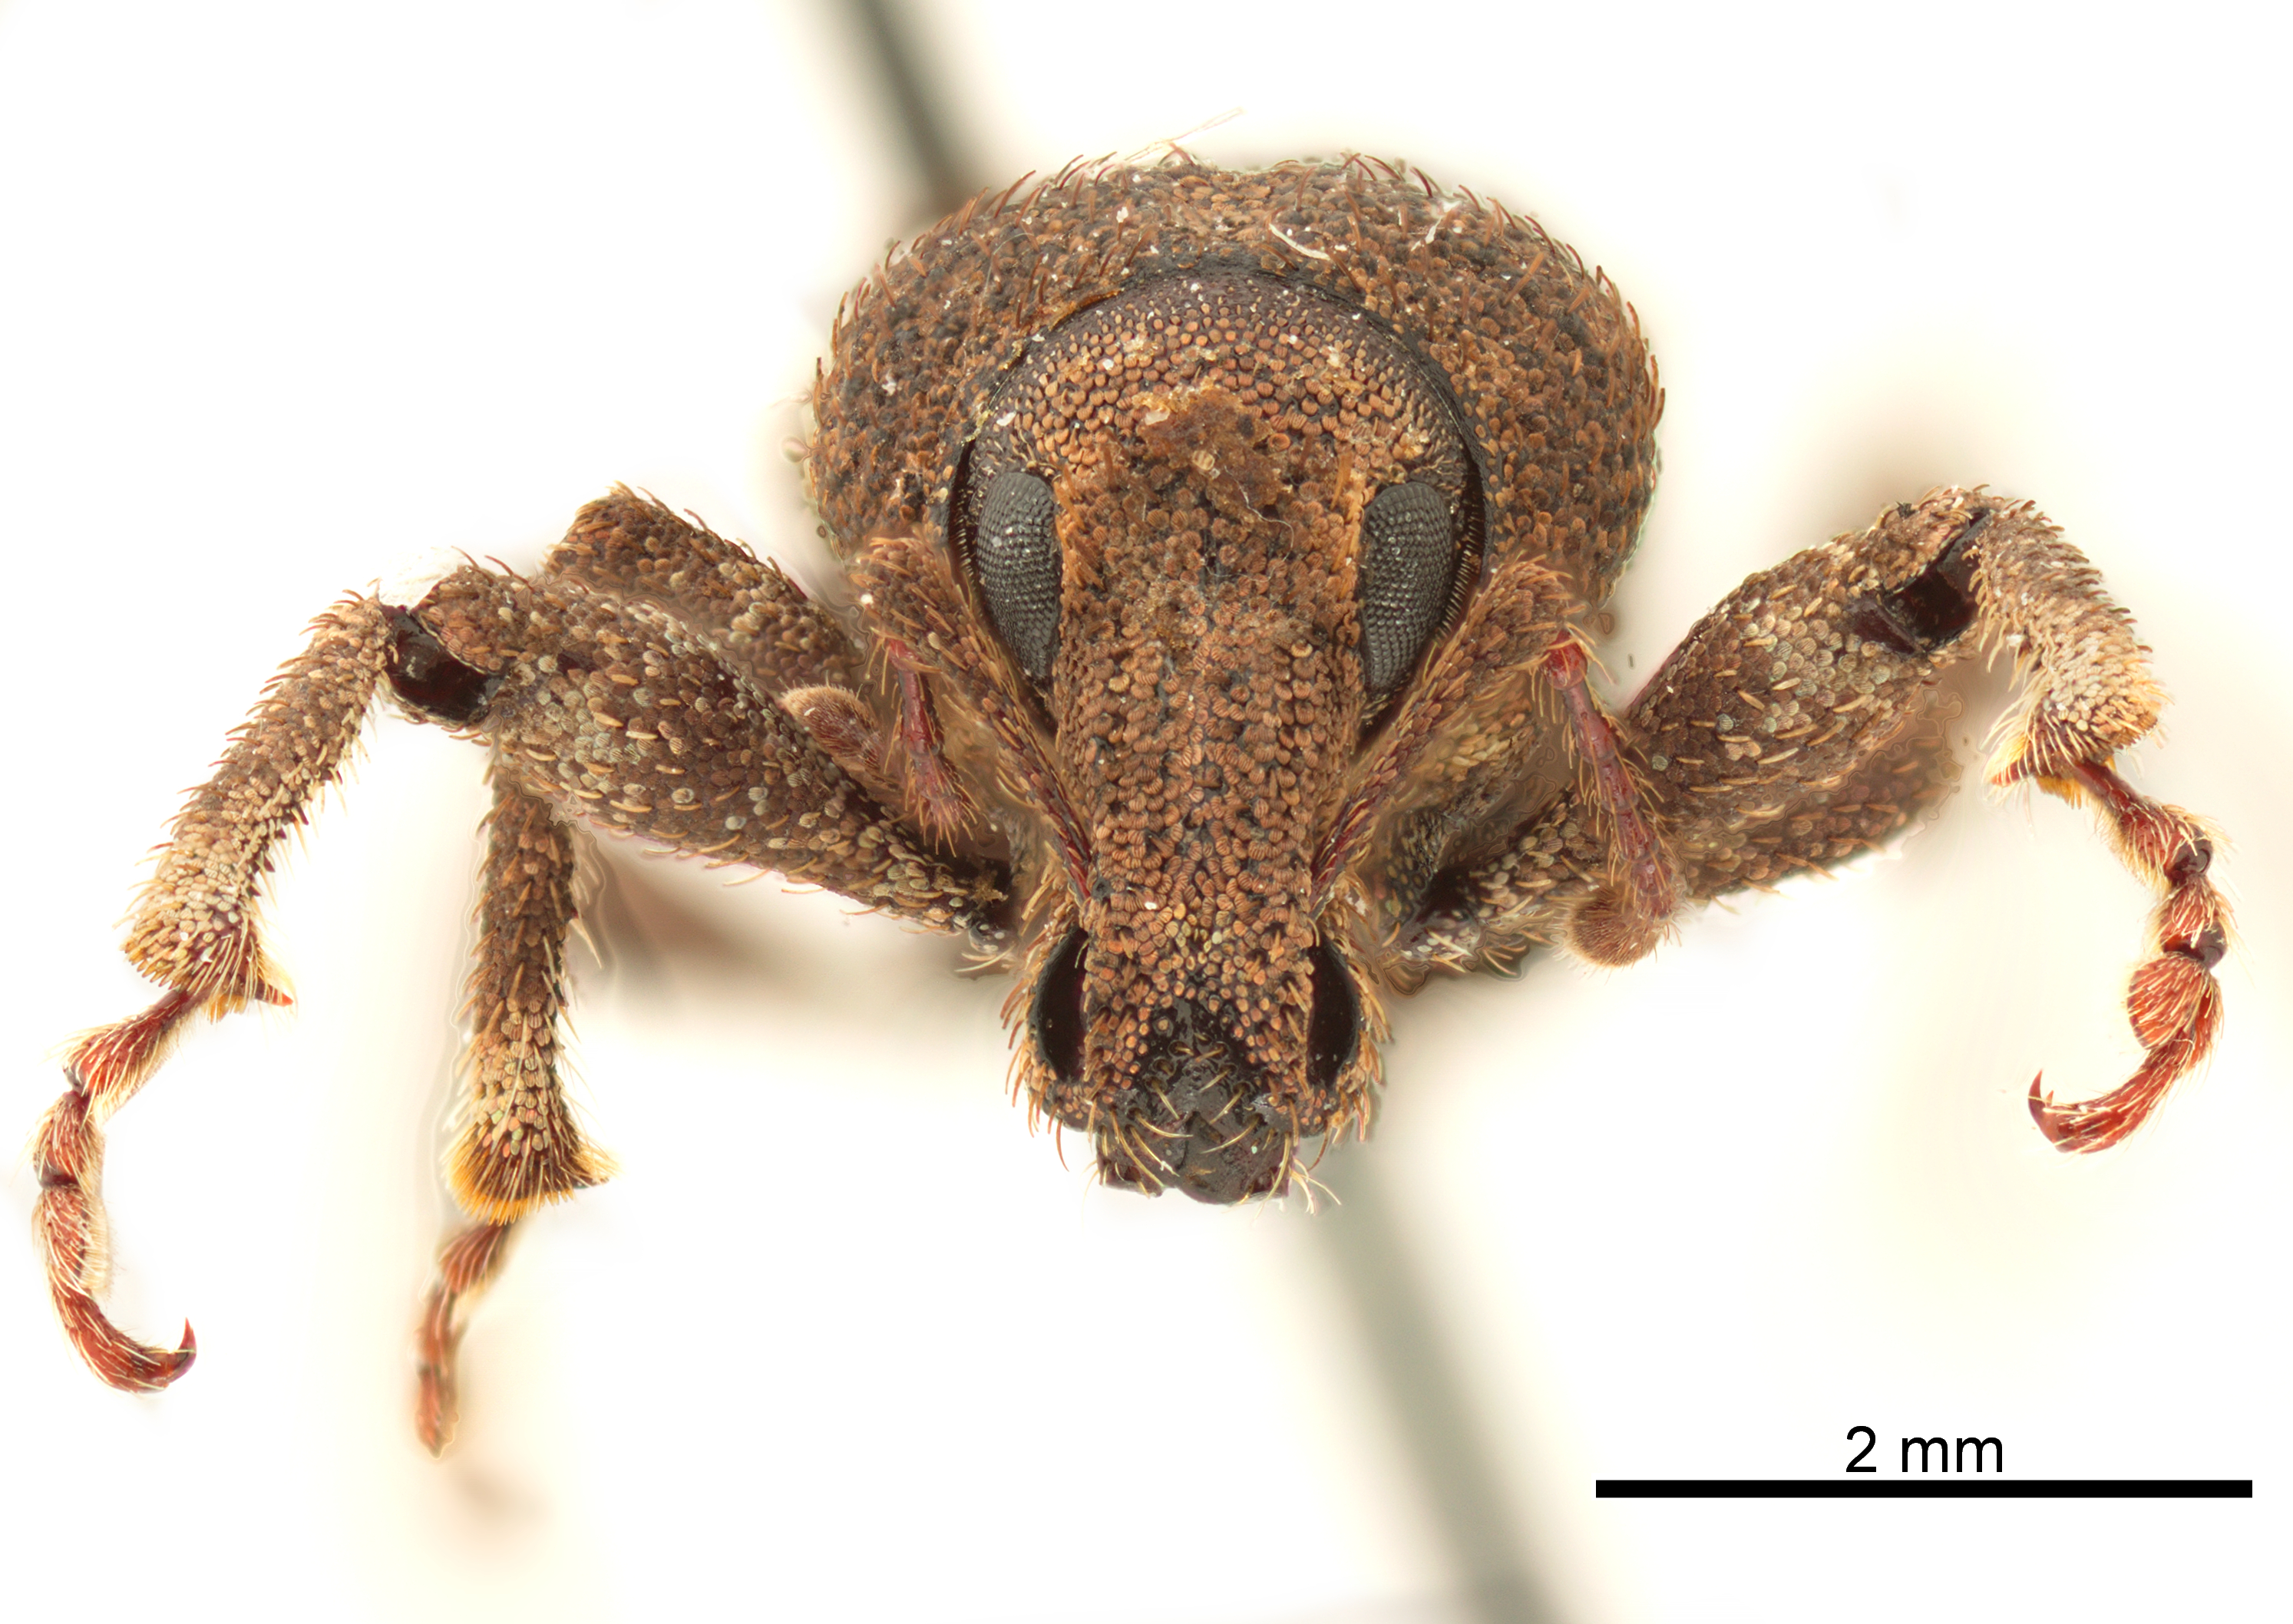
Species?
Panscopus impressus
